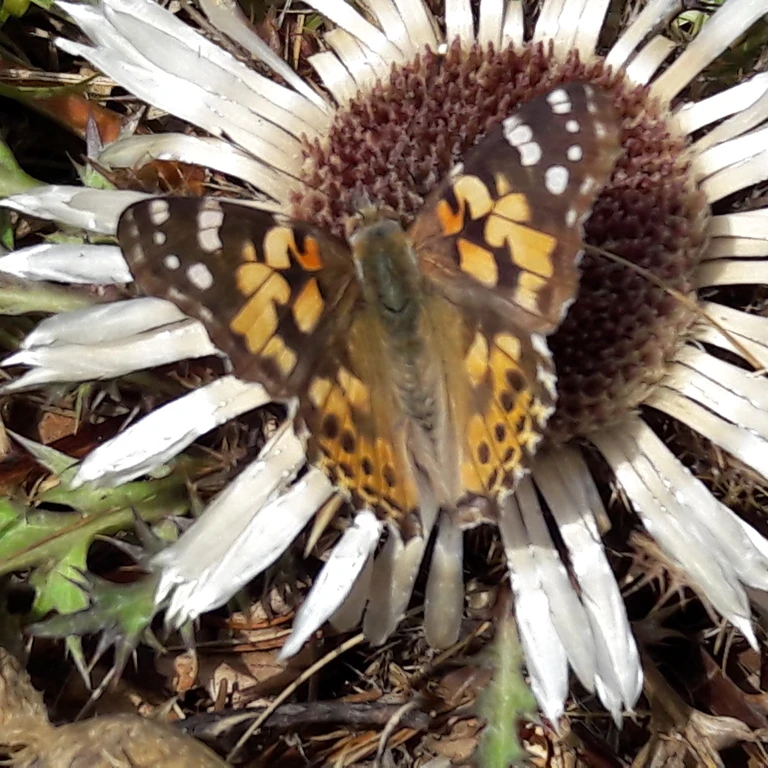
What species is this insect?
Vanessa cardui
